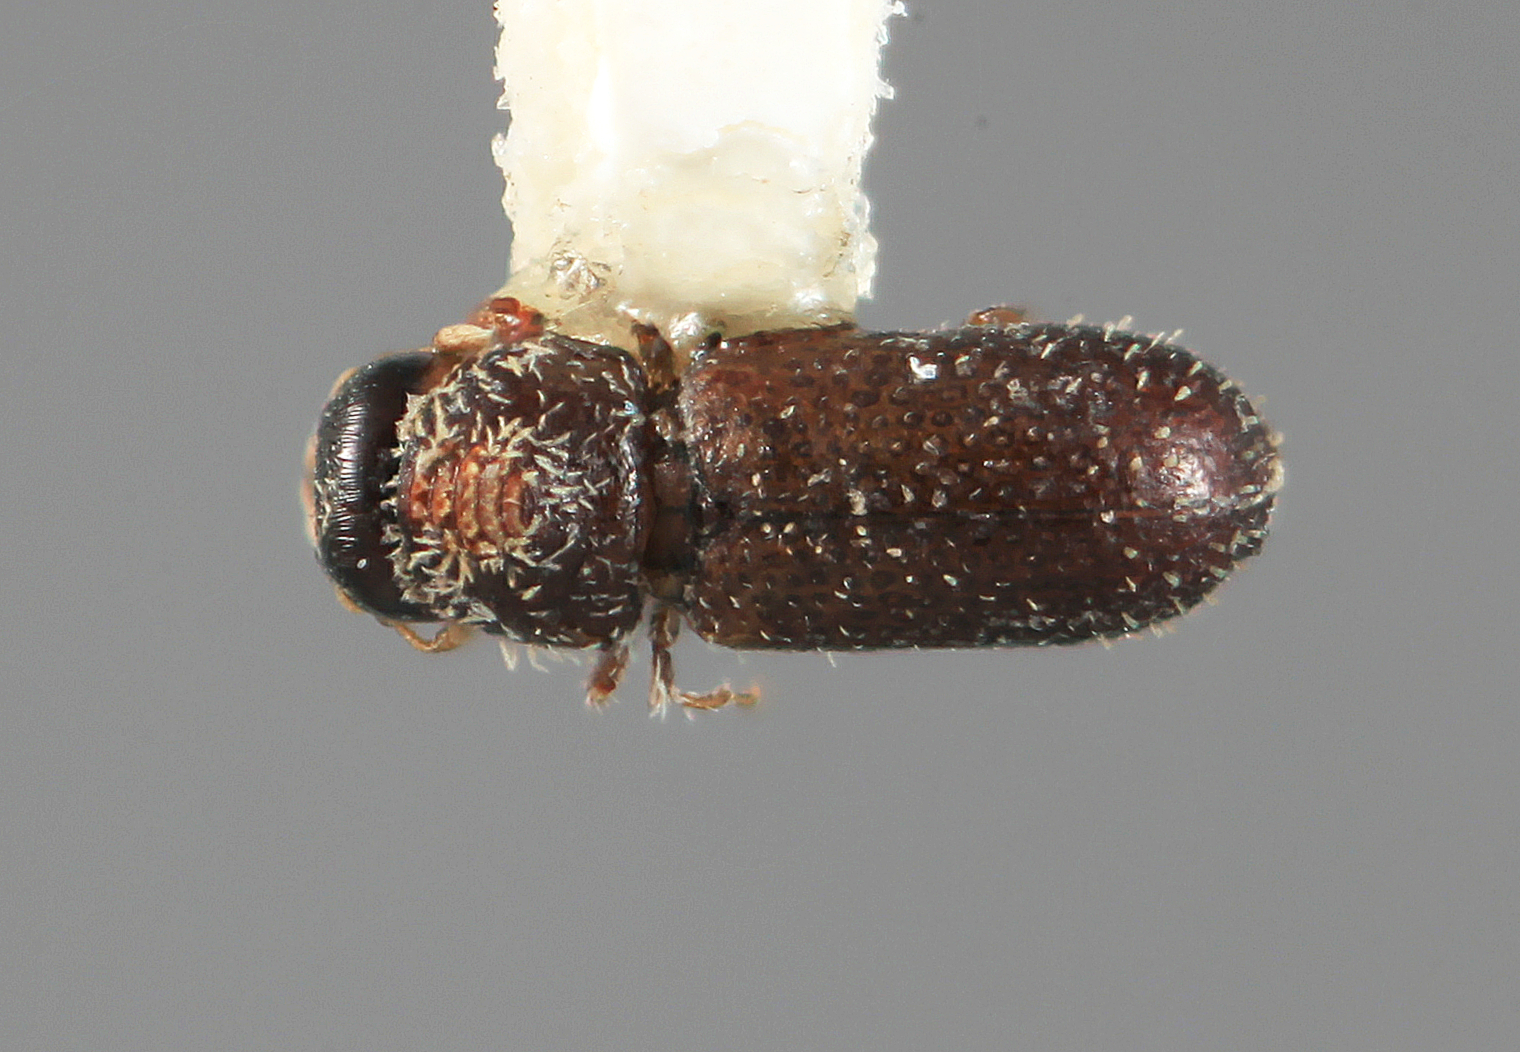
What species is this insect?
Pseudothysanoes concentralis
